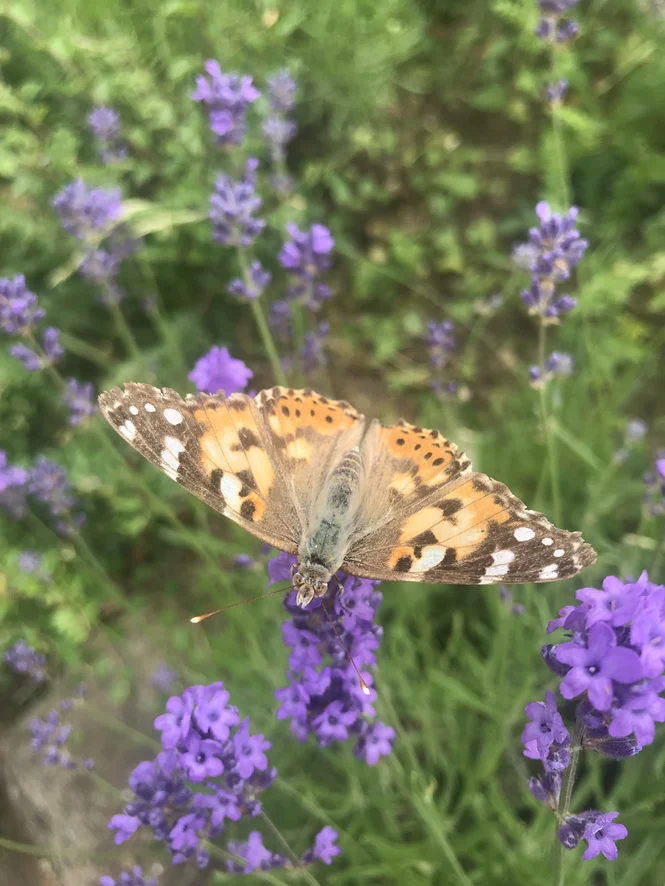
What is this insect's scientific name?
Vanessa cardui
